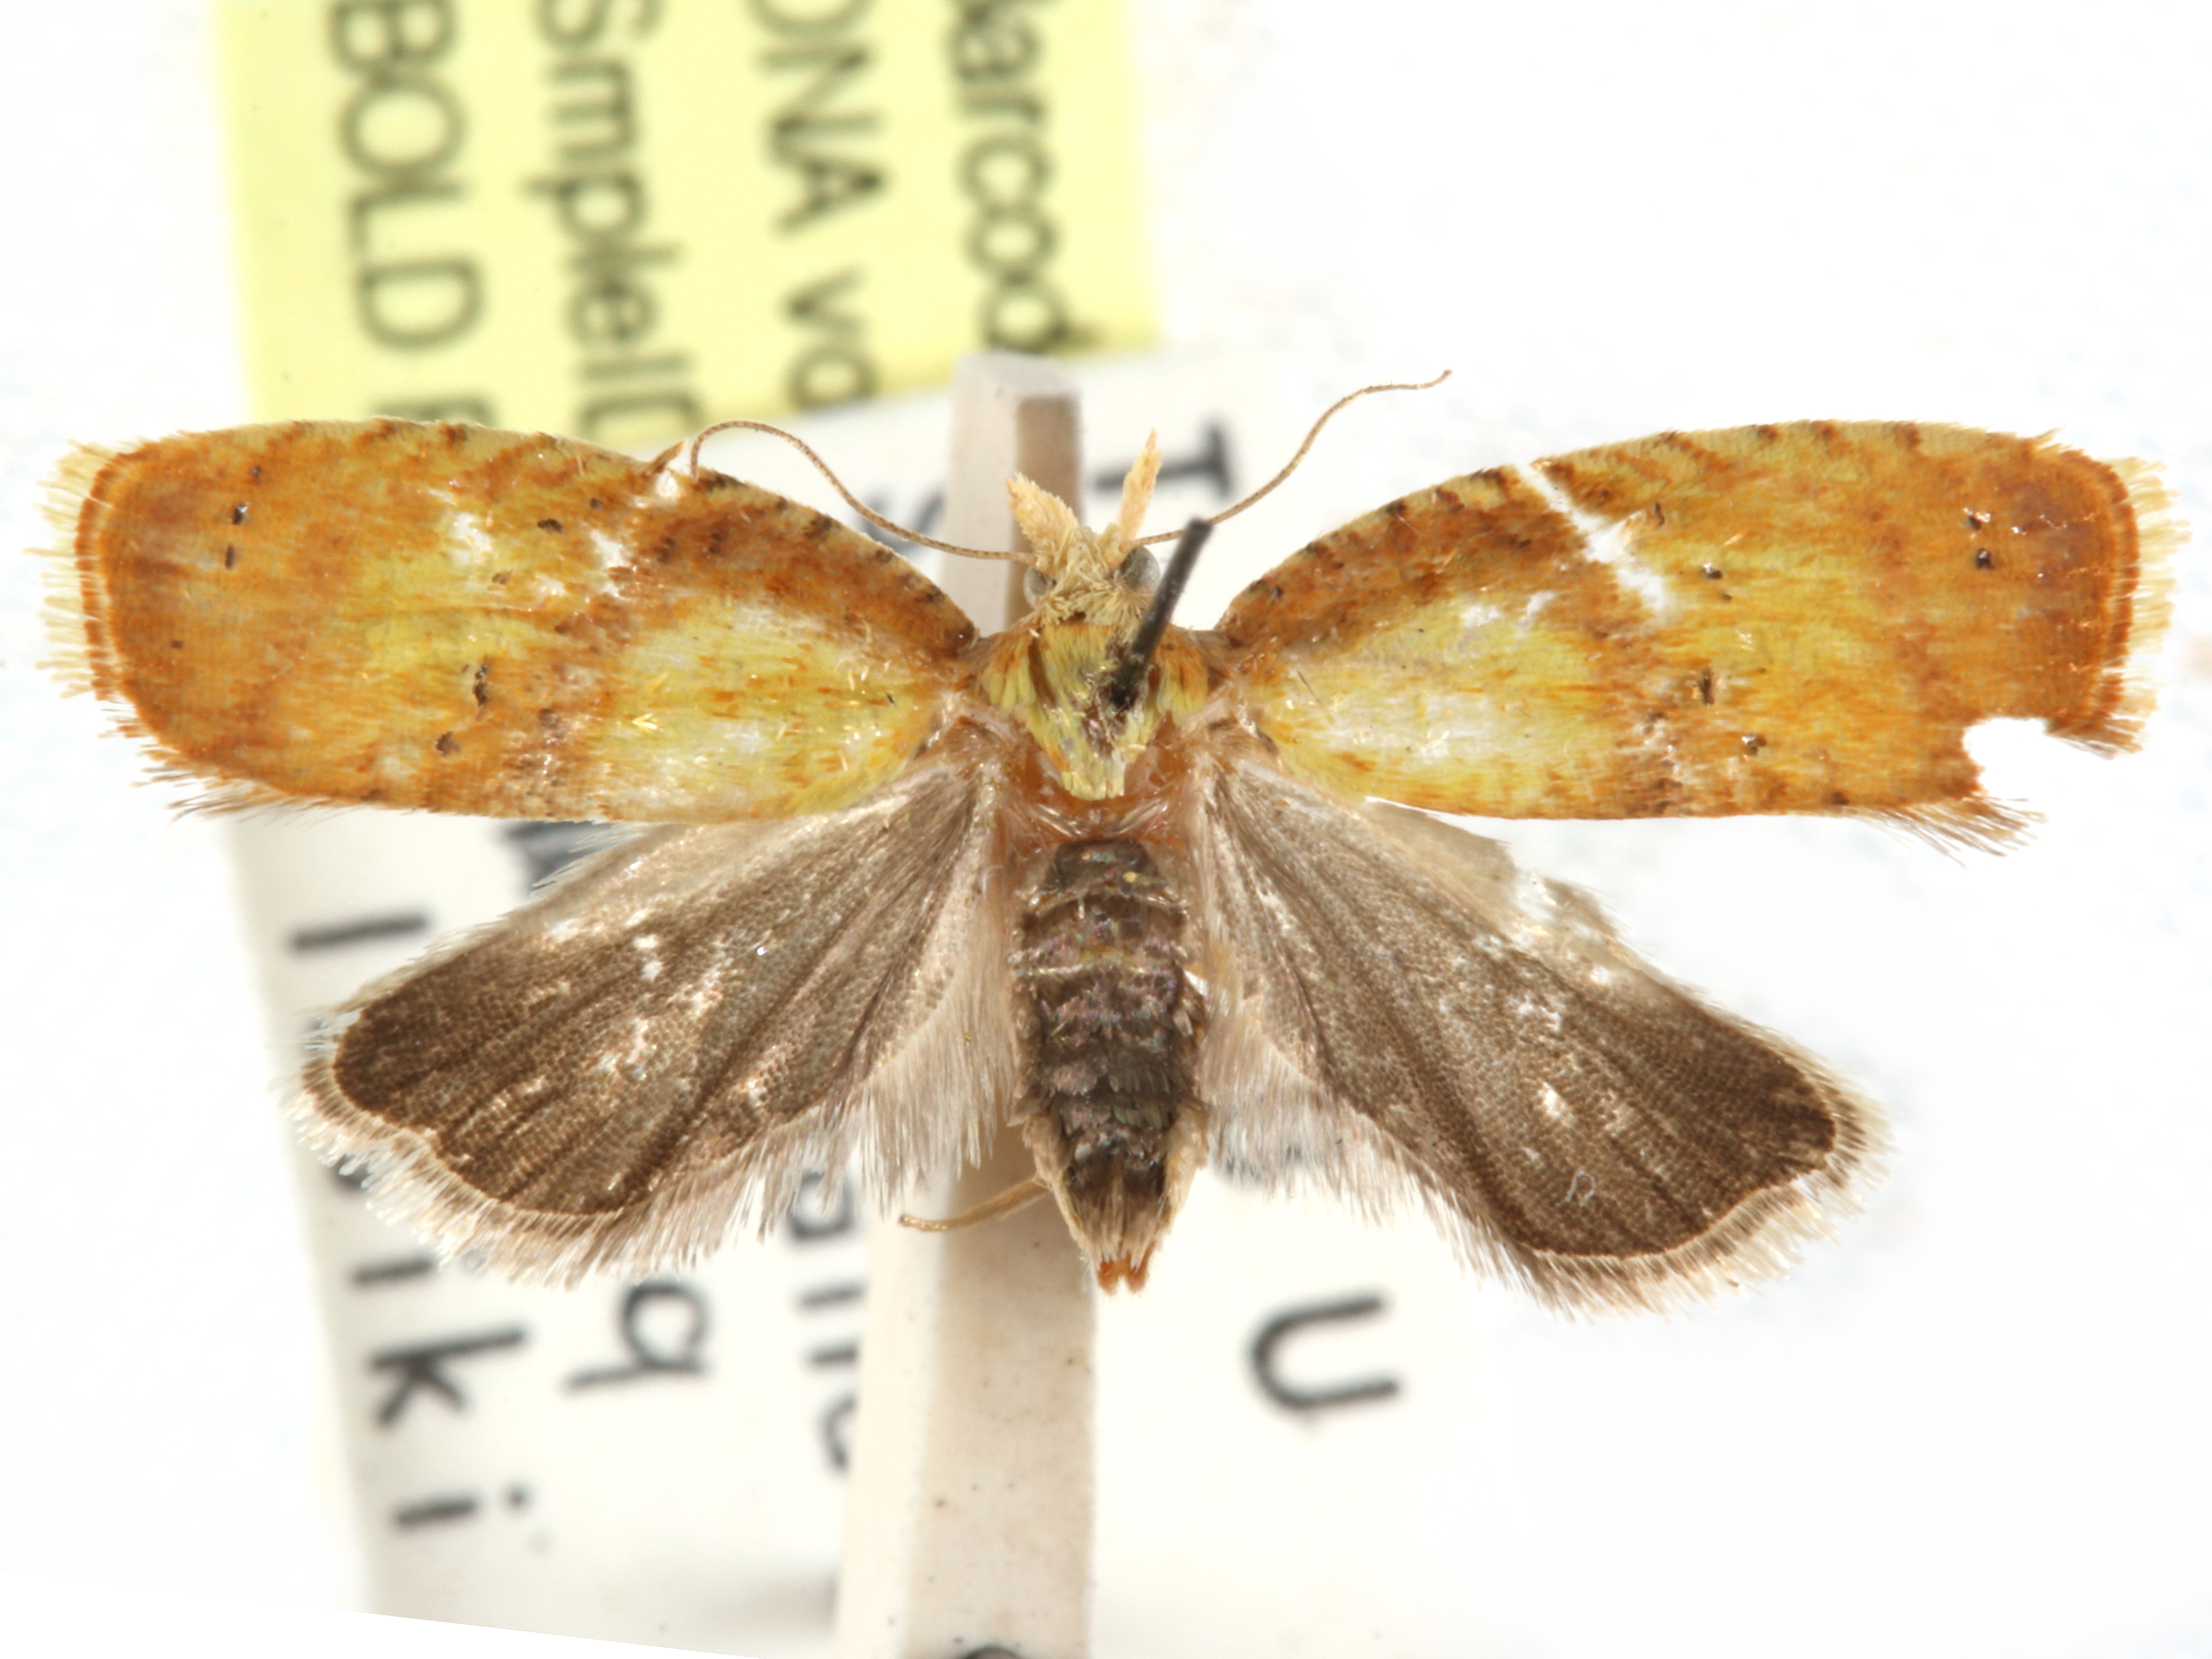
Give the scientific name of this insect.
Acleris dentata
